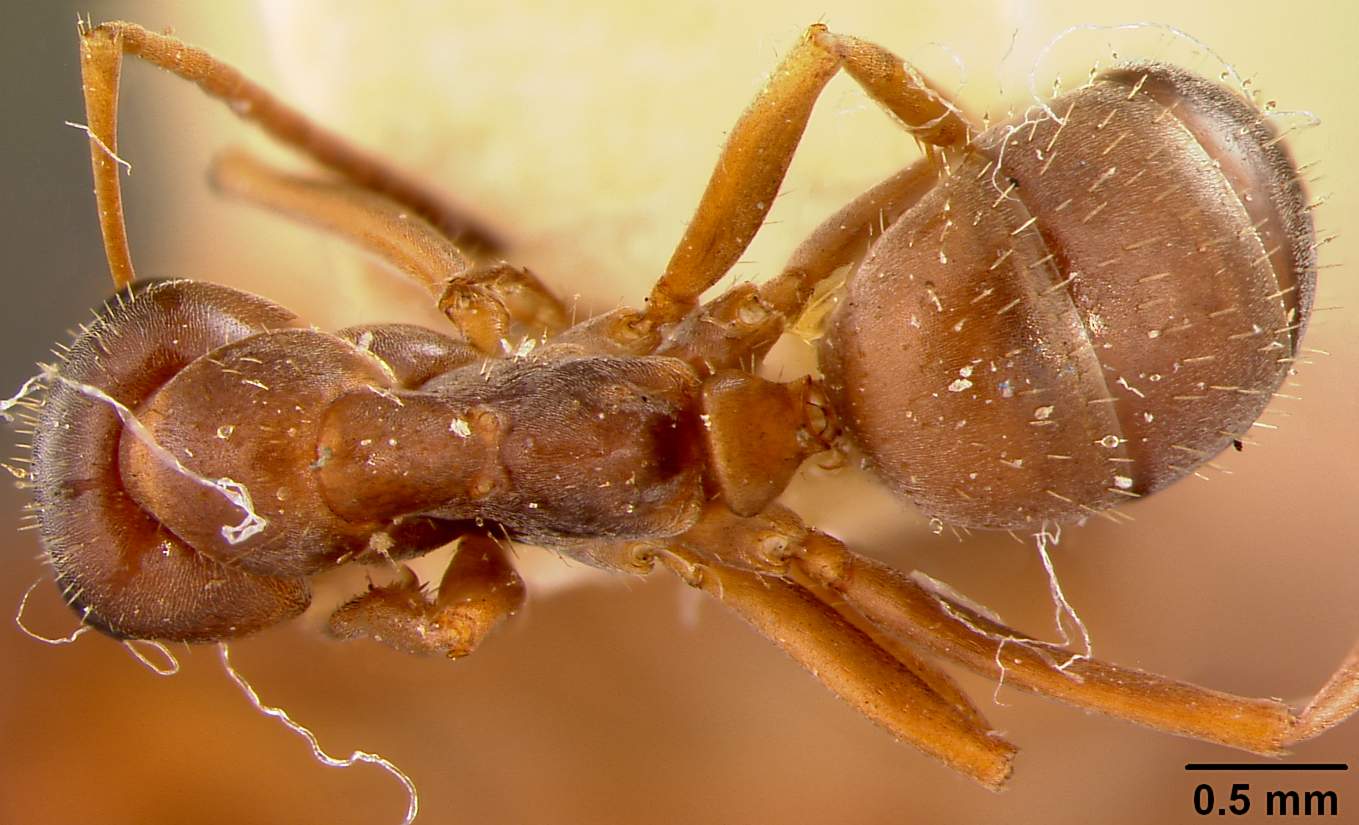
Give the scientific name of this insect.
Formica cinerea
